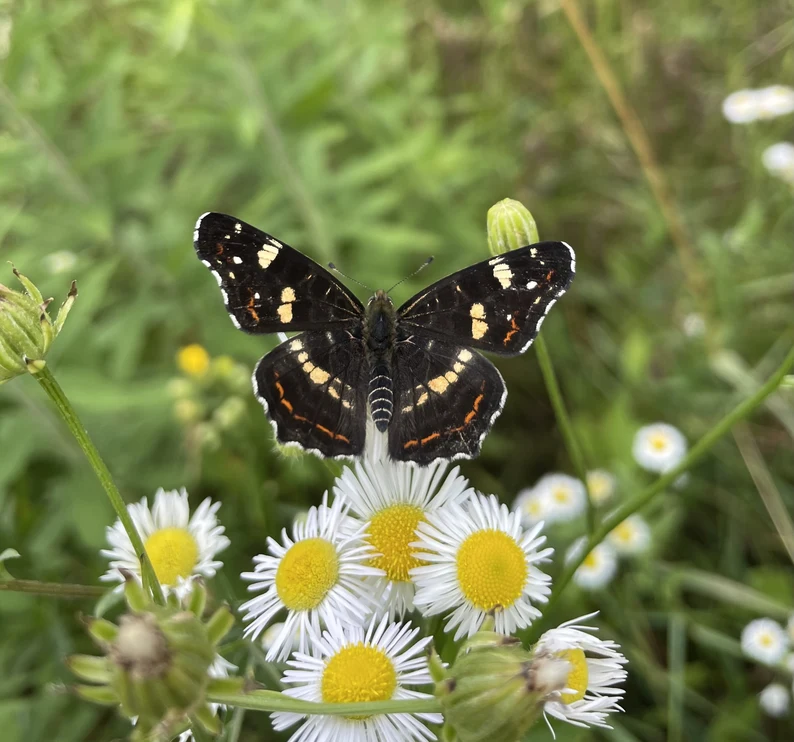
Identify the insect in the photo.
Araschnia levana
